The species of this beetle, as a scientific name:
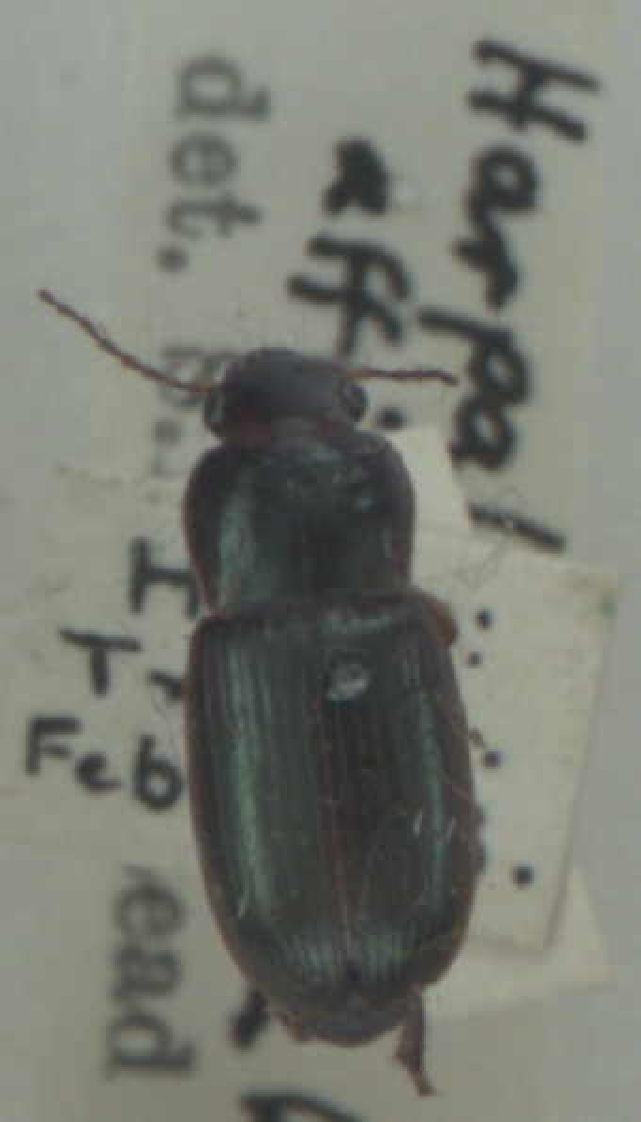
Harpalus affinis
